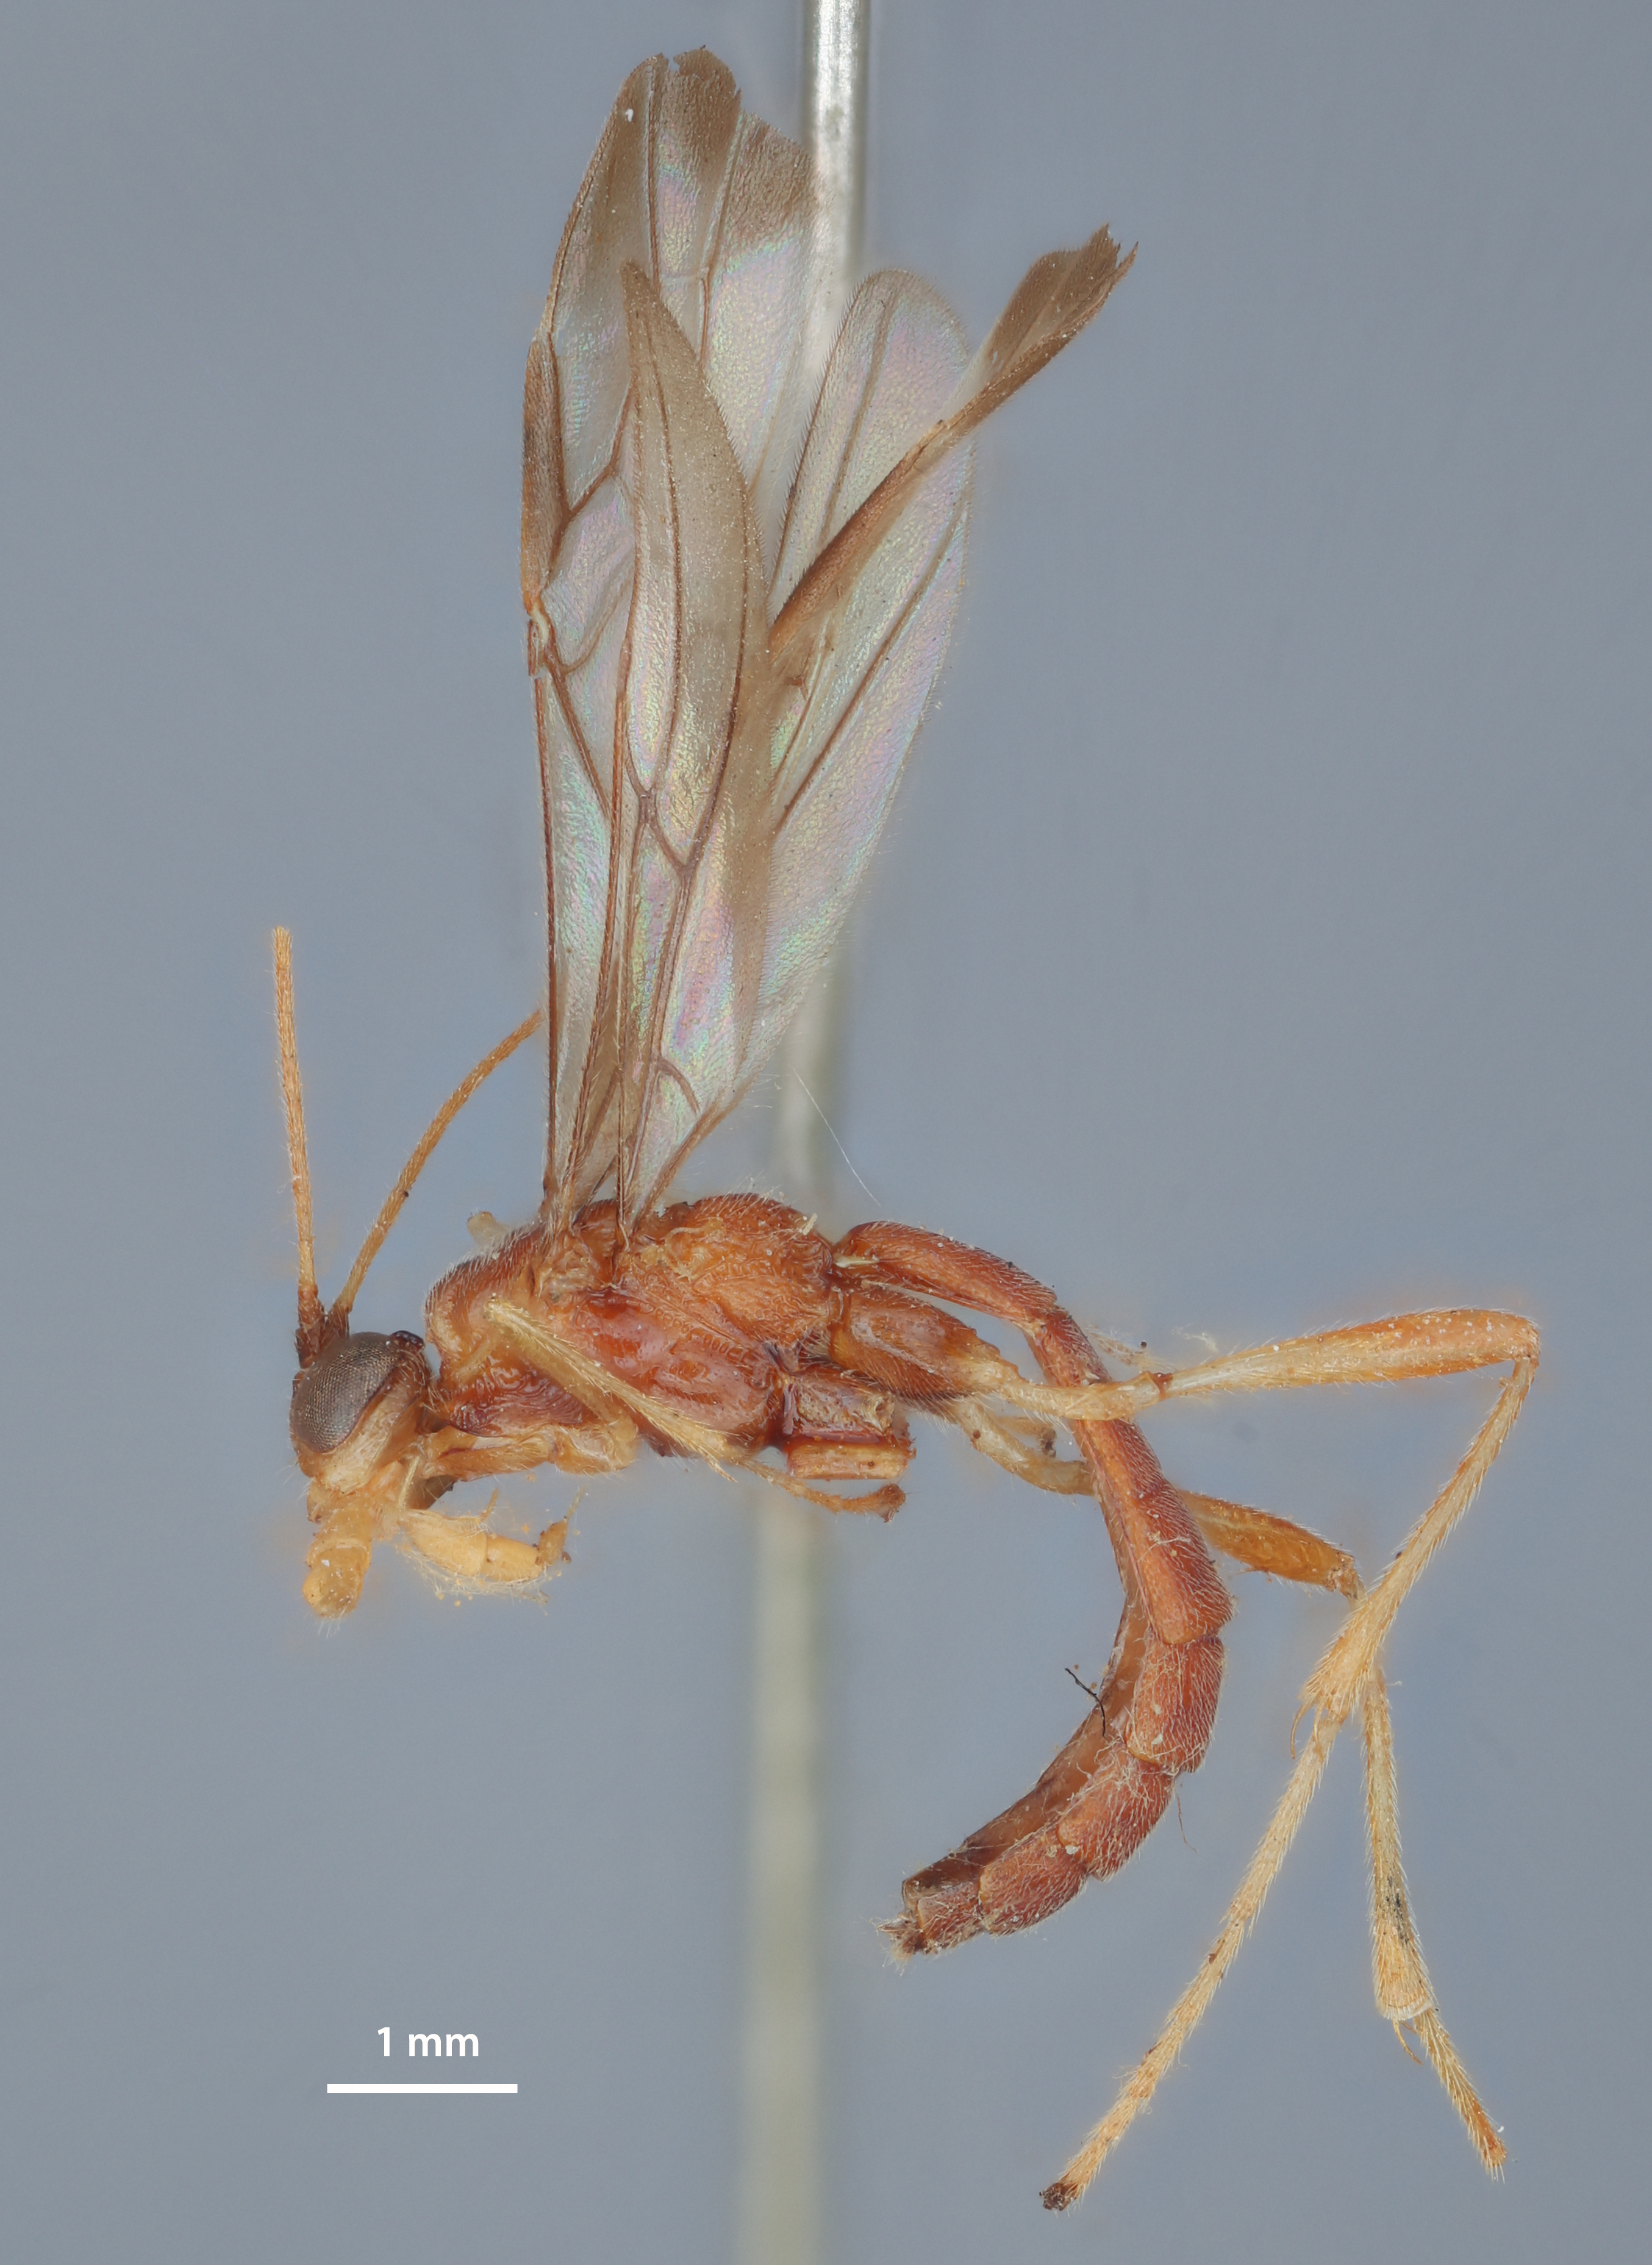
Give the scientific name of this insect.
Macrostomionella philippinensis
